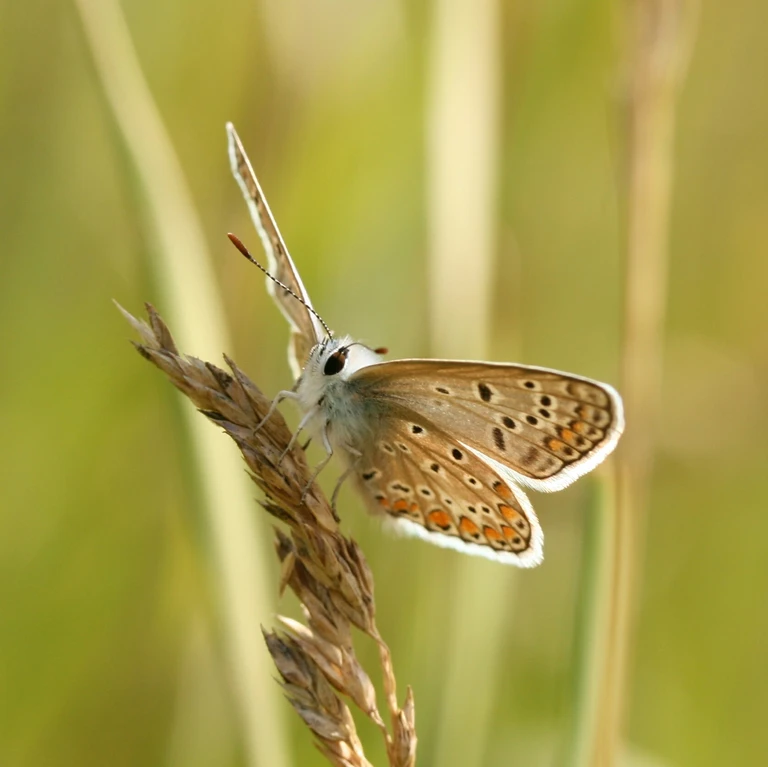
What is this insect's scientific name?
Polyommatus icarus
